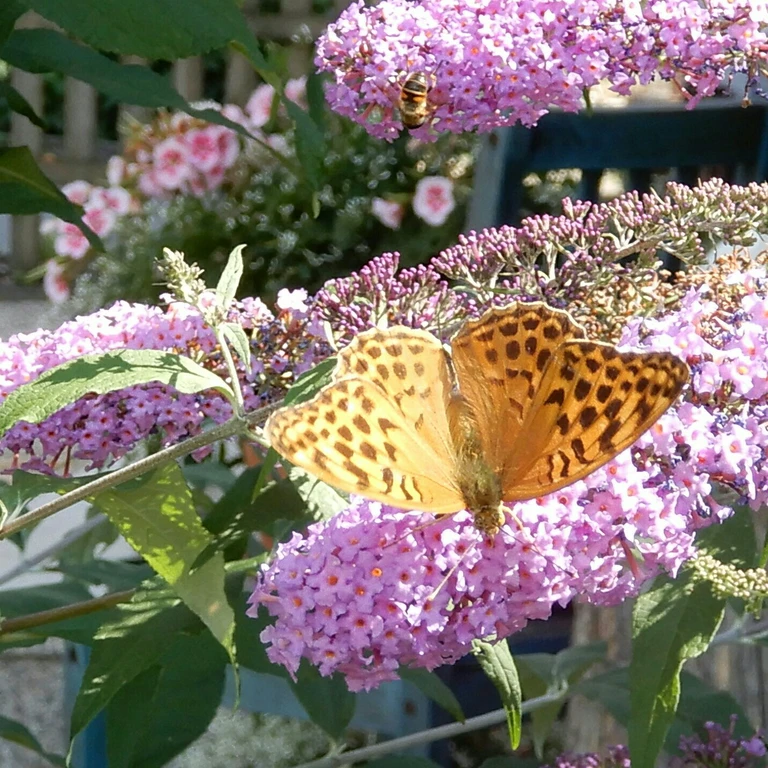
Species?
Argynnis paphia
